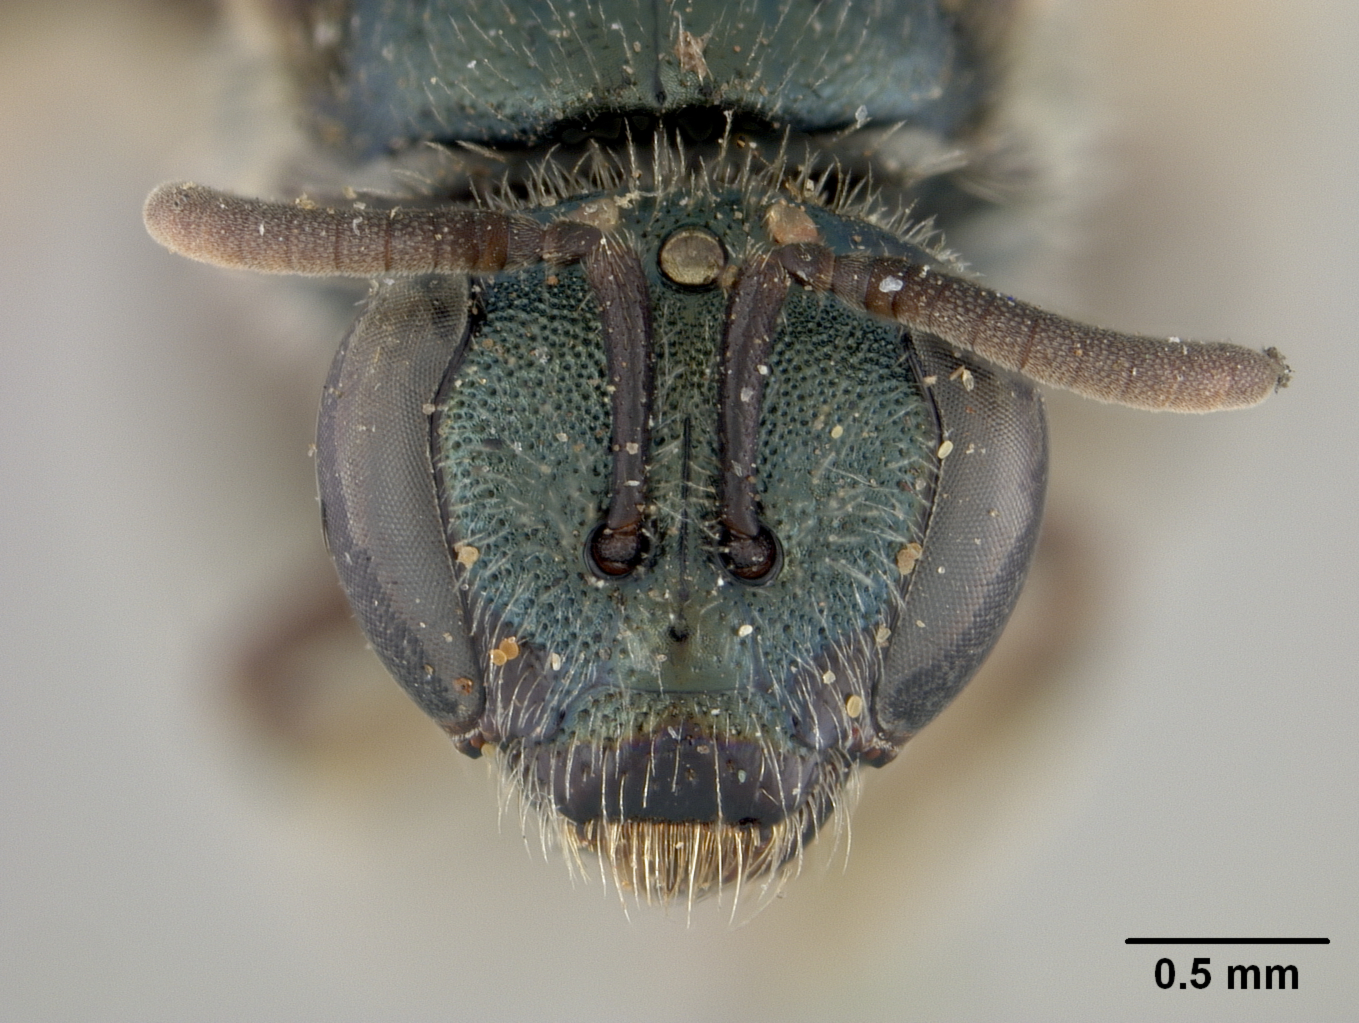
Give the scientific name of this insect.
Halictus bruneriellus
